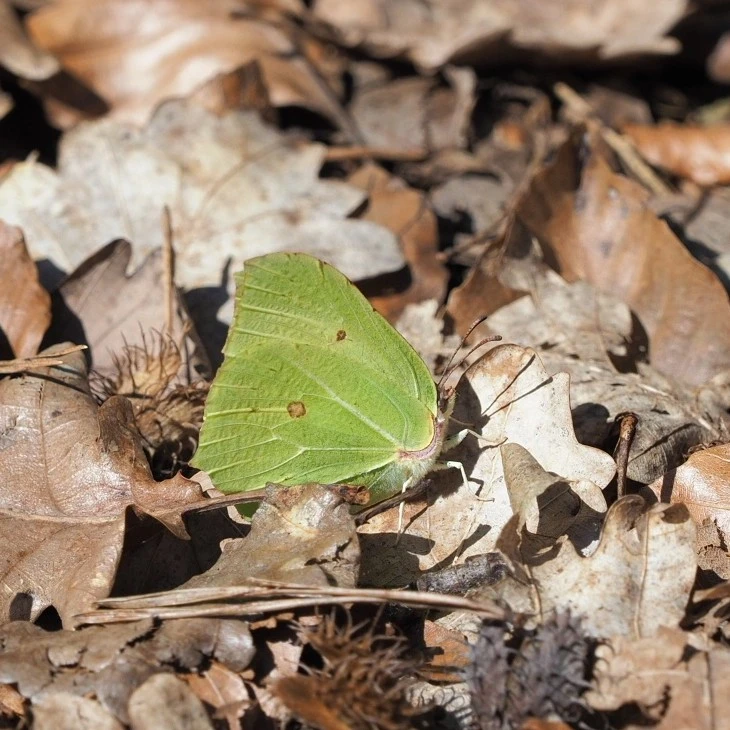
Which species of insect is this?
Gonepteryx rhamni
